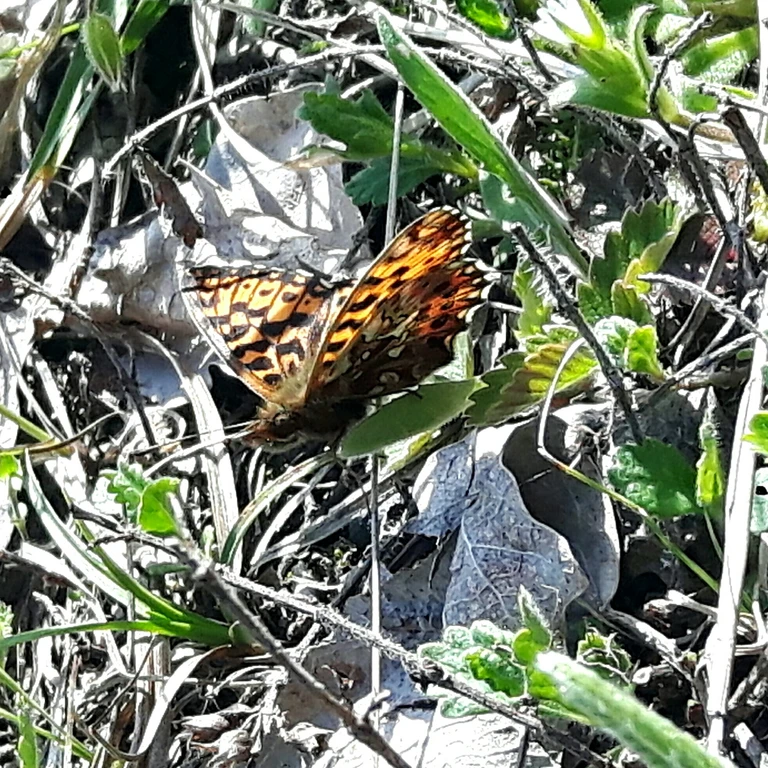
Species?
Boloria dia
